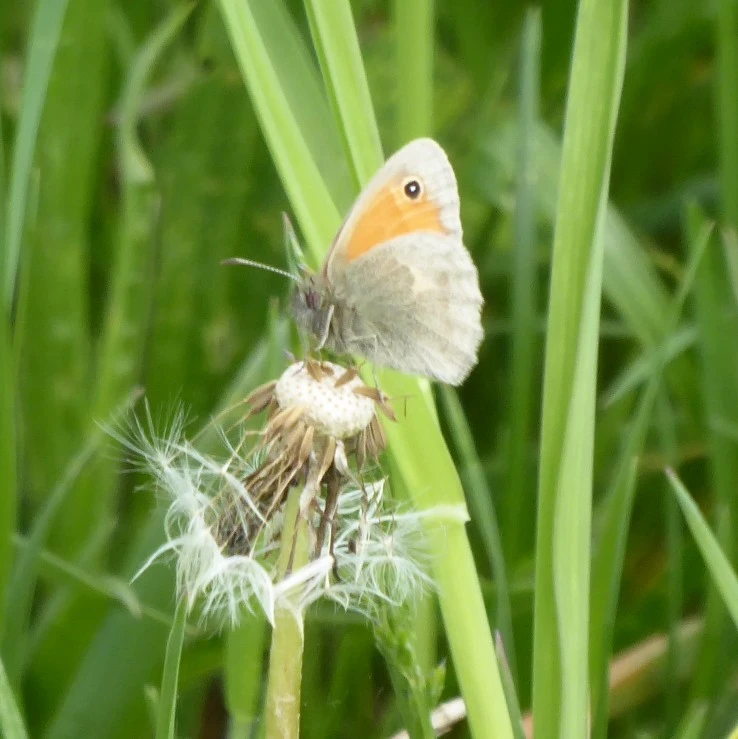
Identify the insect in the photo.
Coenonympha pamphilus
